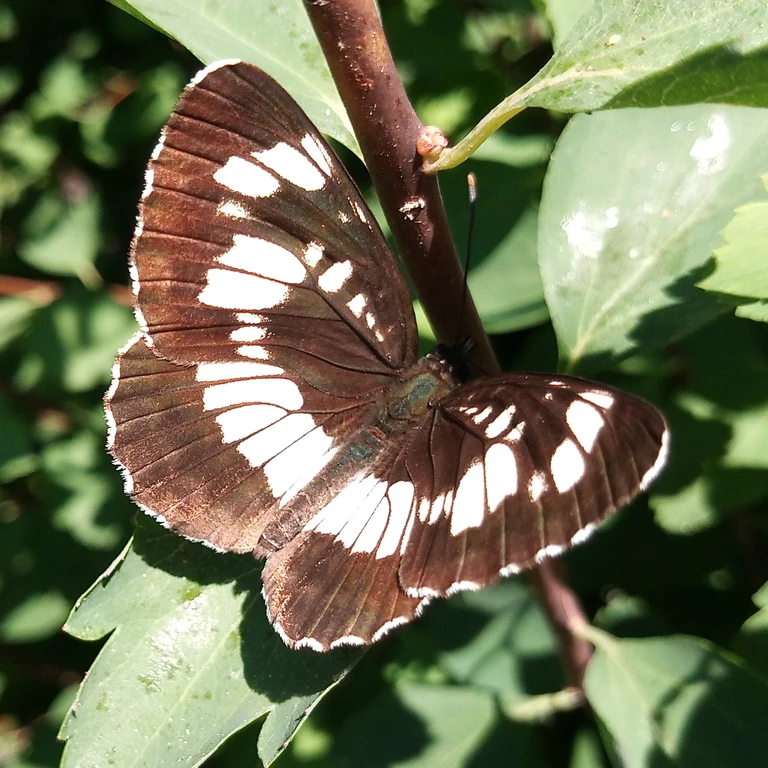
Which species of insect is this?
Neptis rivularis
